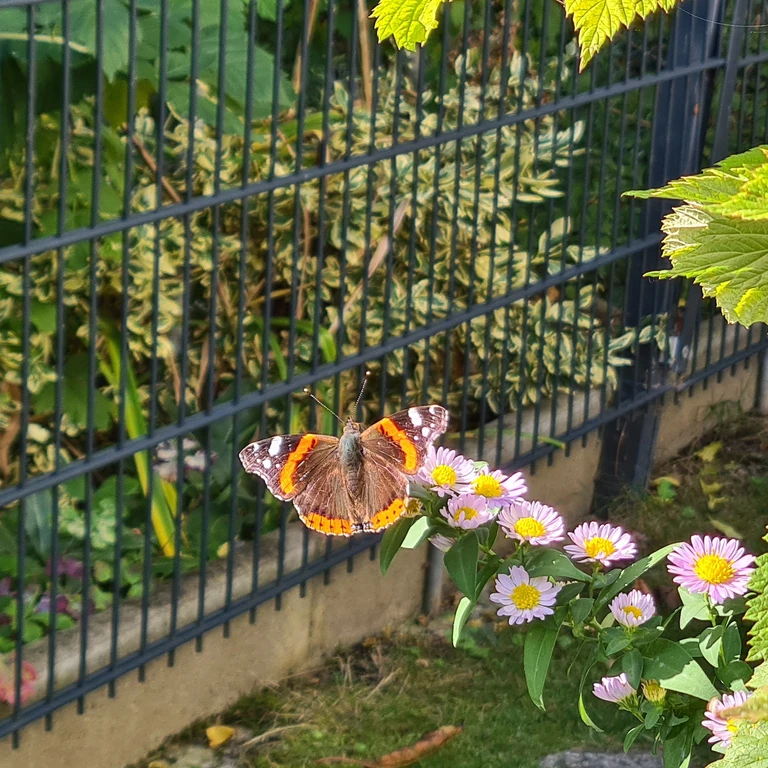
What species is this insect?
Vanessa atalanta
